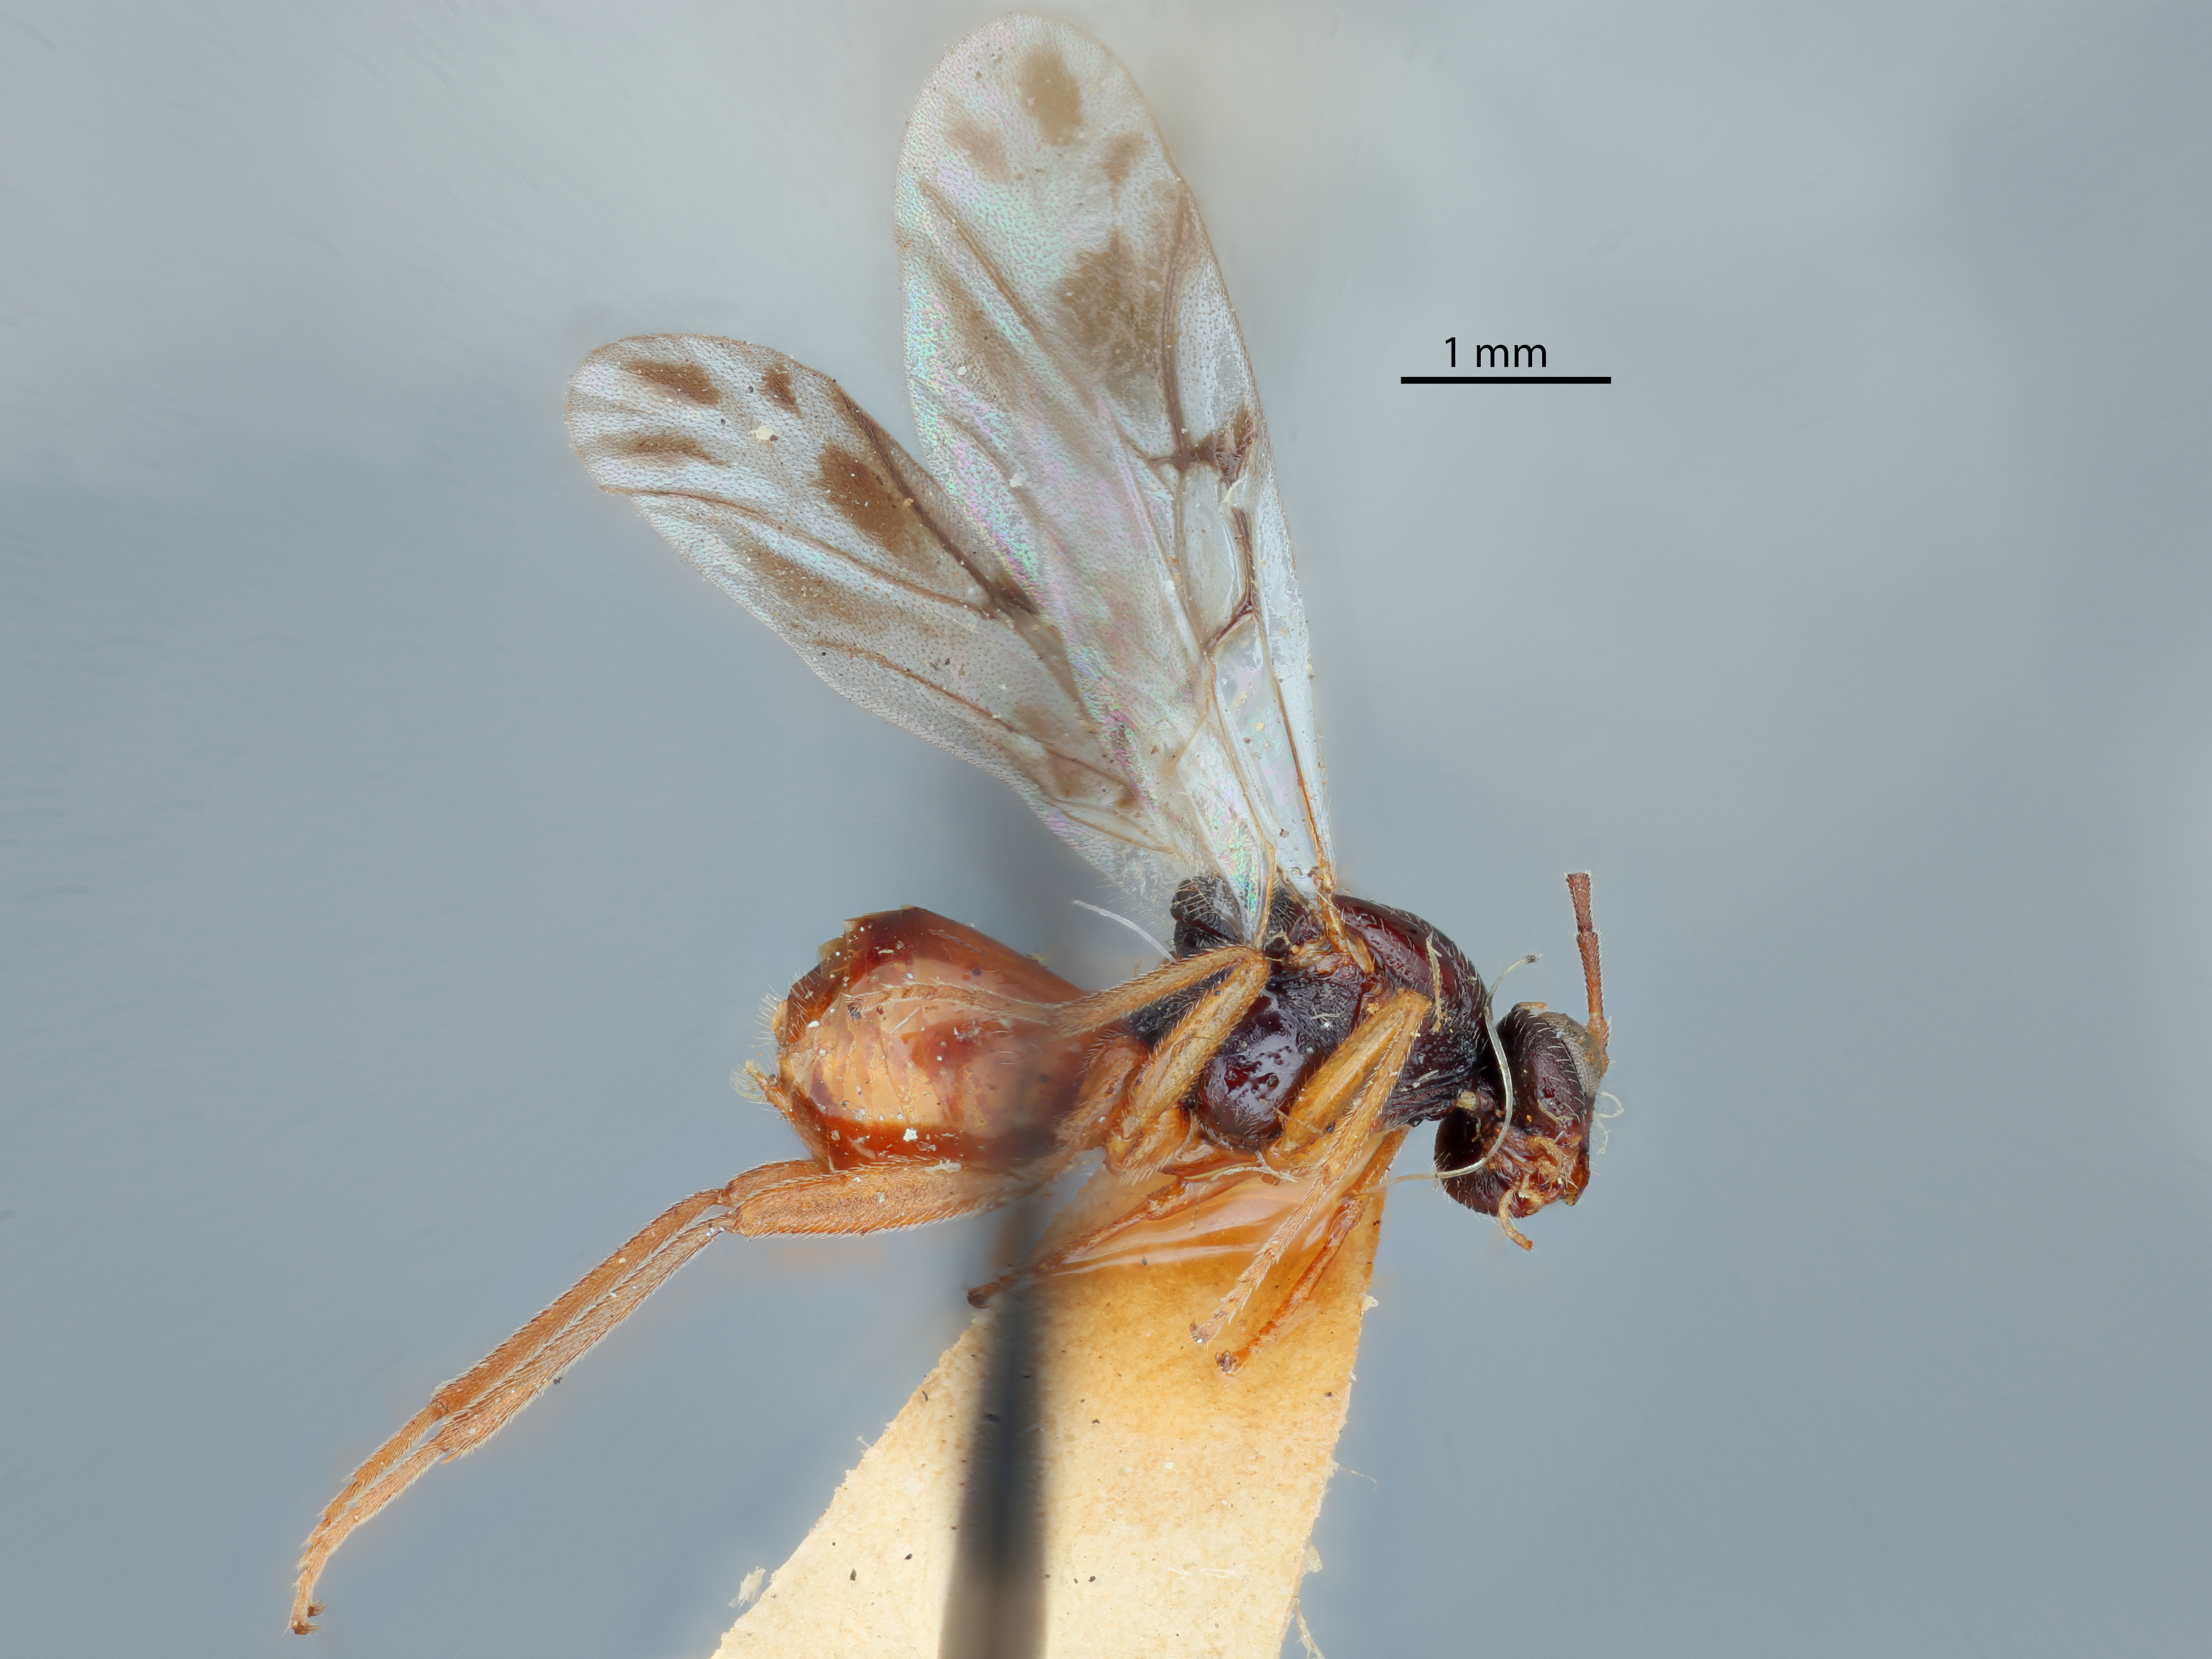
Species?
Trigonaspis obconica
